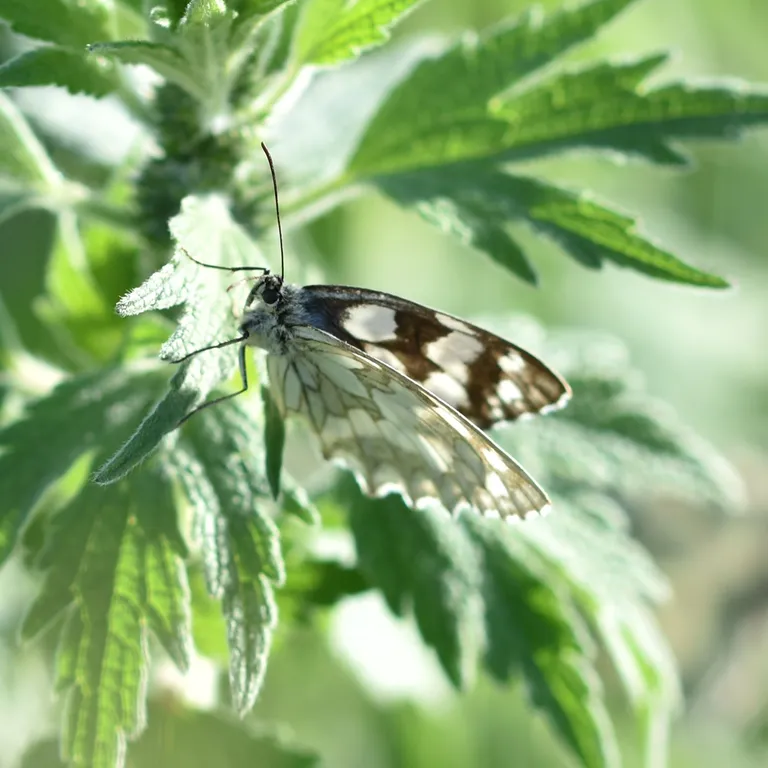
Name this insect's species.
Melanargia galathea
